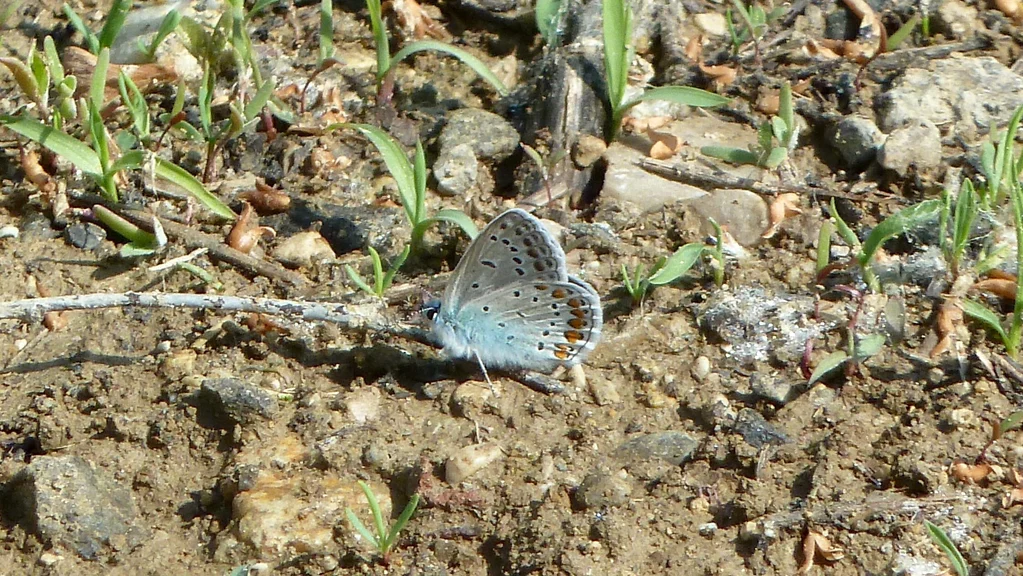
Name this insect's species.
Polyommatus icarus
